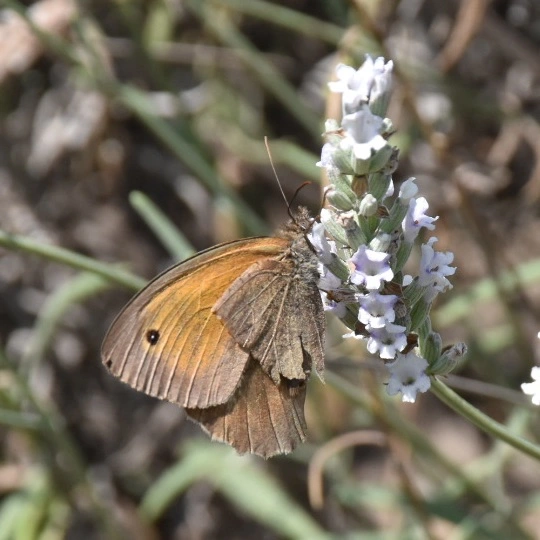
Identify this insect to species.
Maniola jurtina
